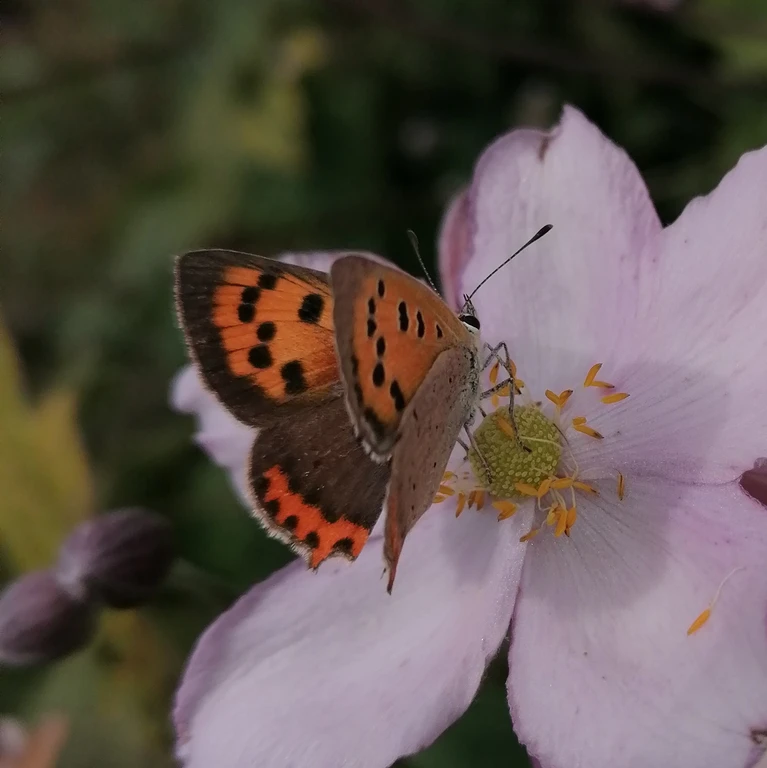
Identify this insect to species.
Lycaena phlaeas
